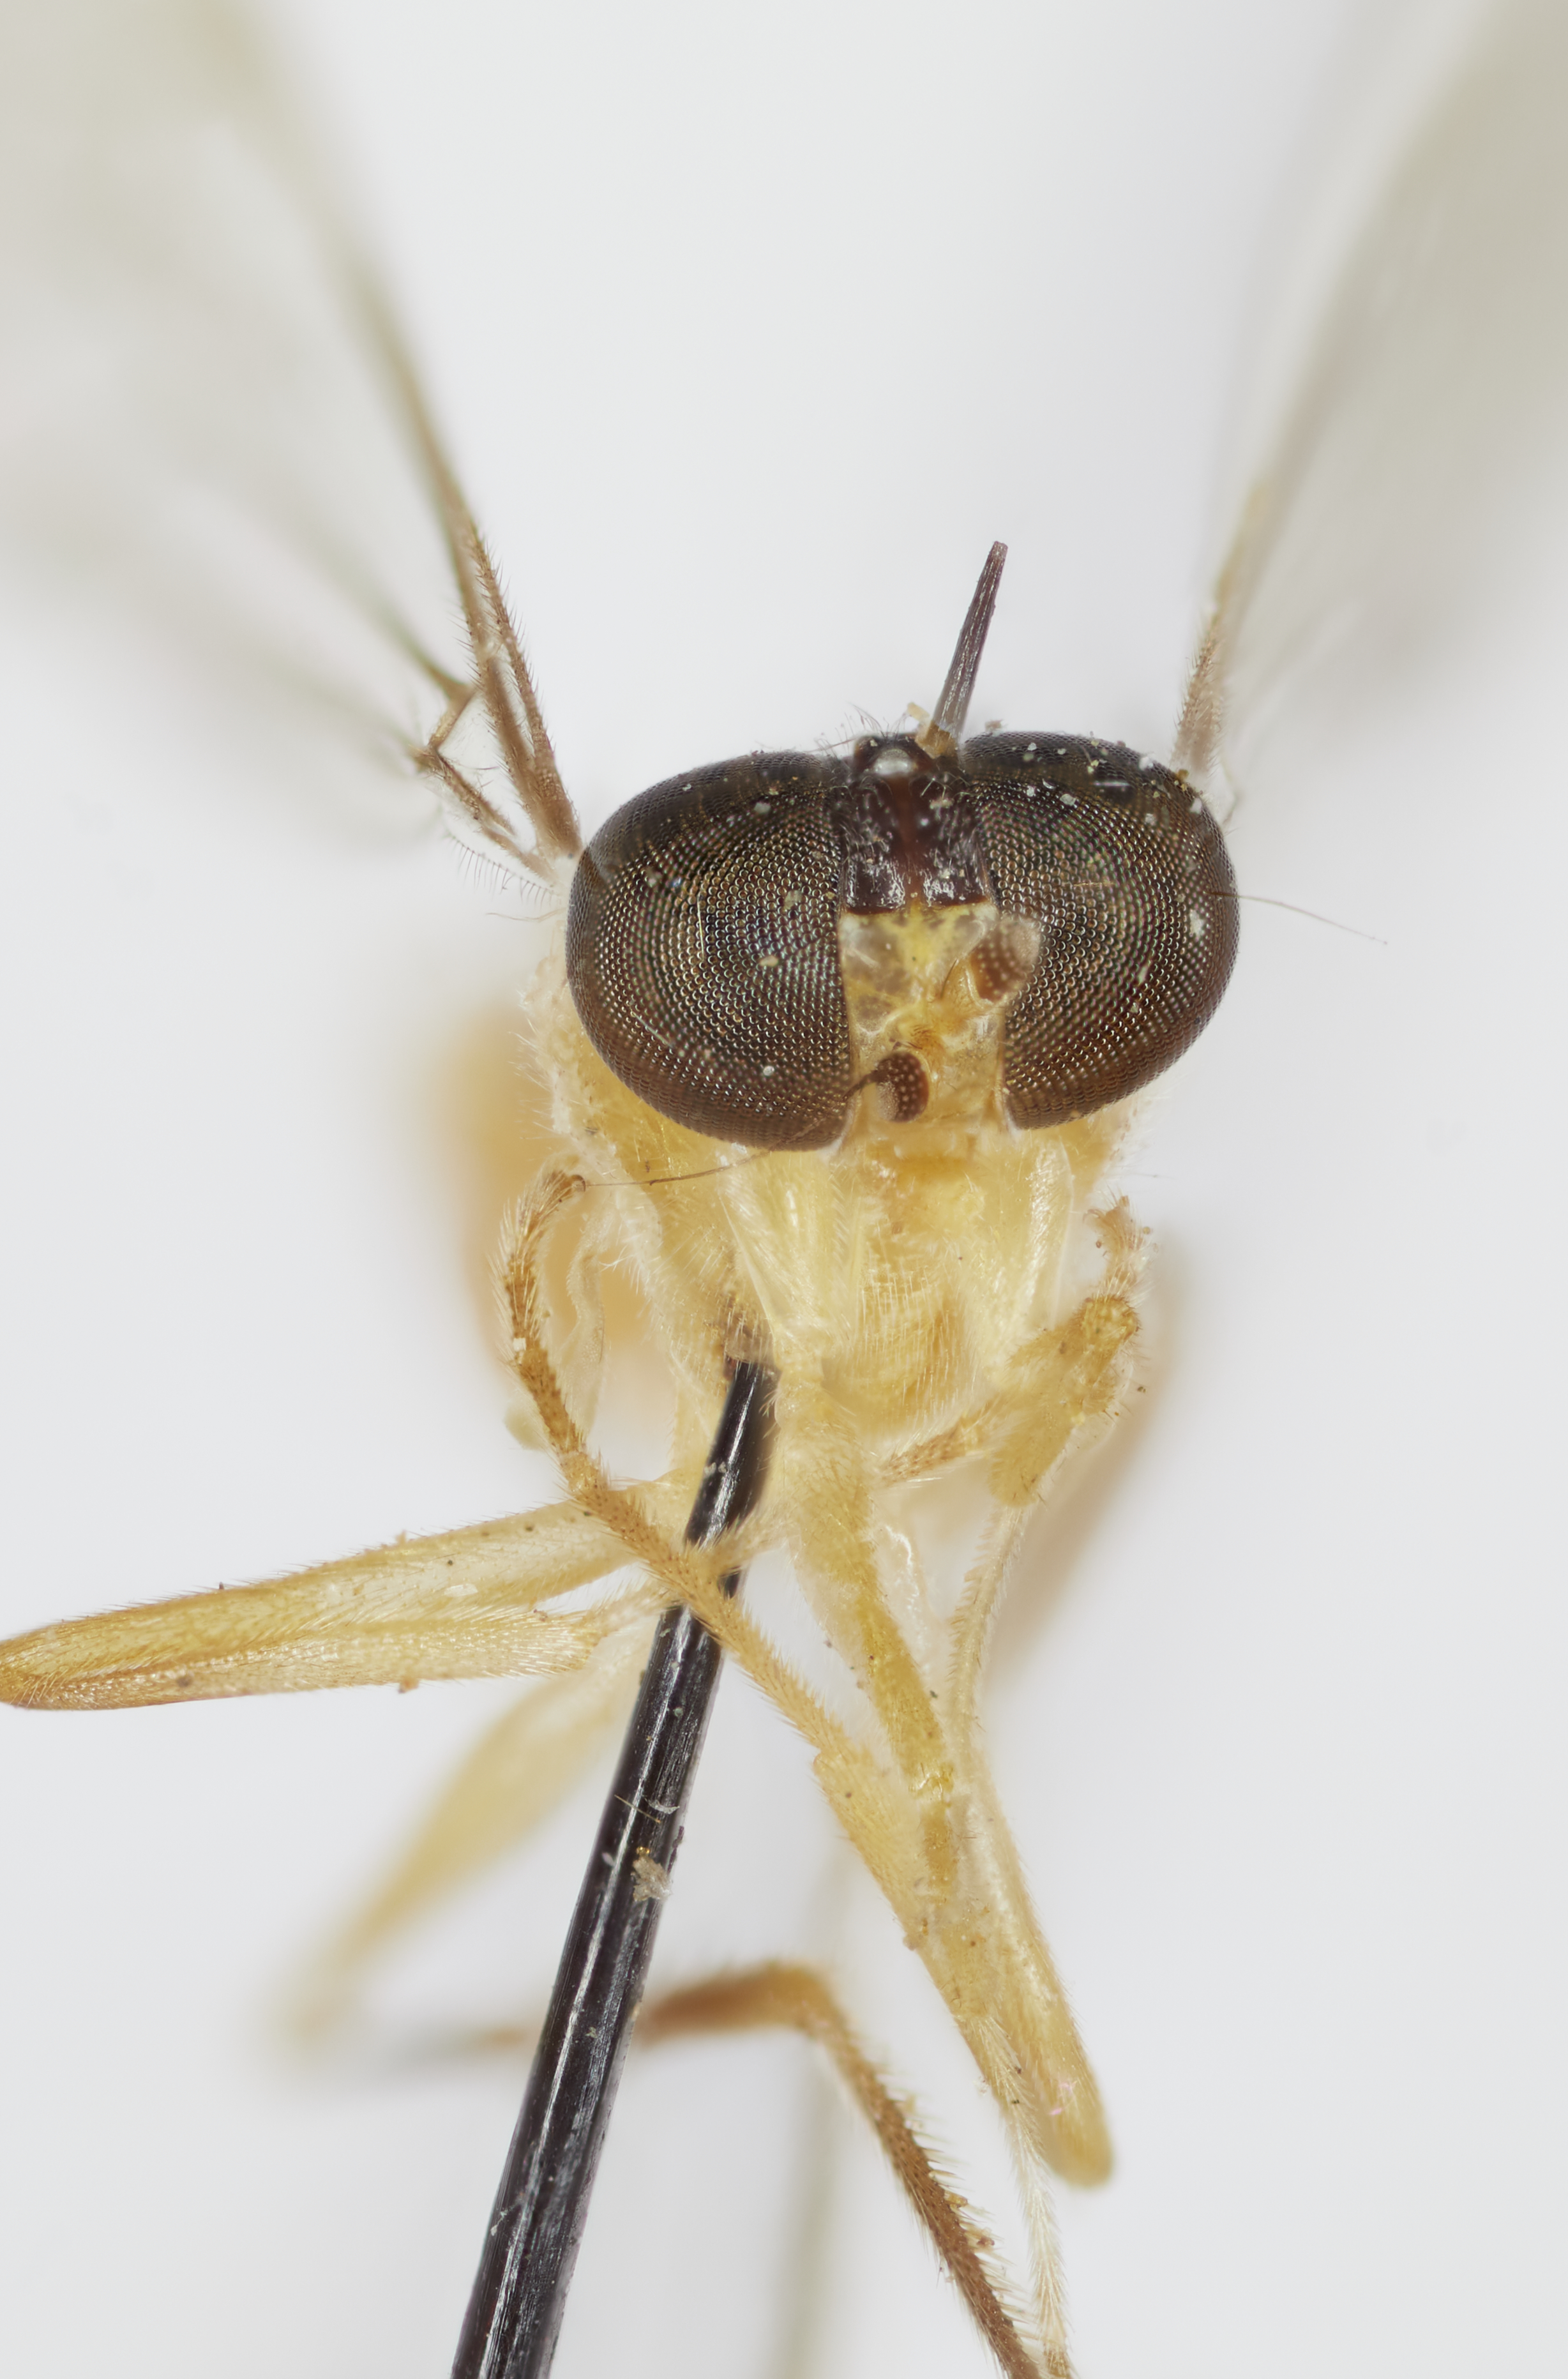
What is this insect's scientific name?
Merosargus varicornis
